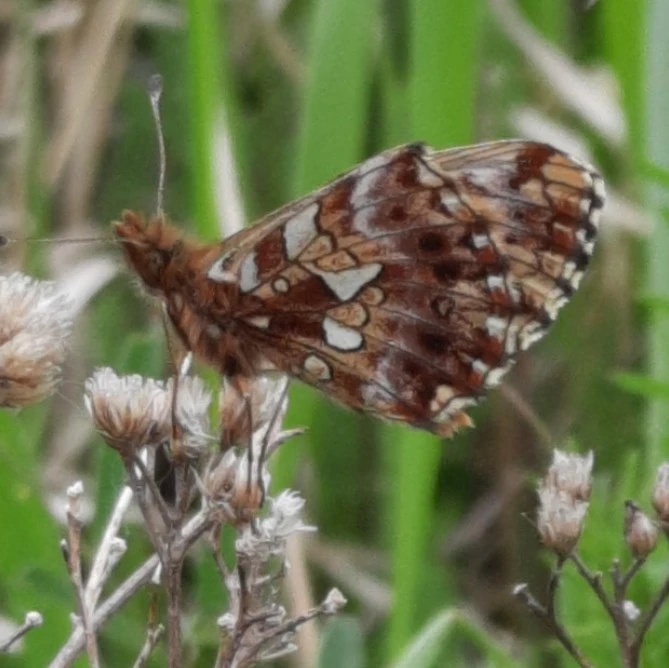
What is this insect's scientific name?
Boloria dia
